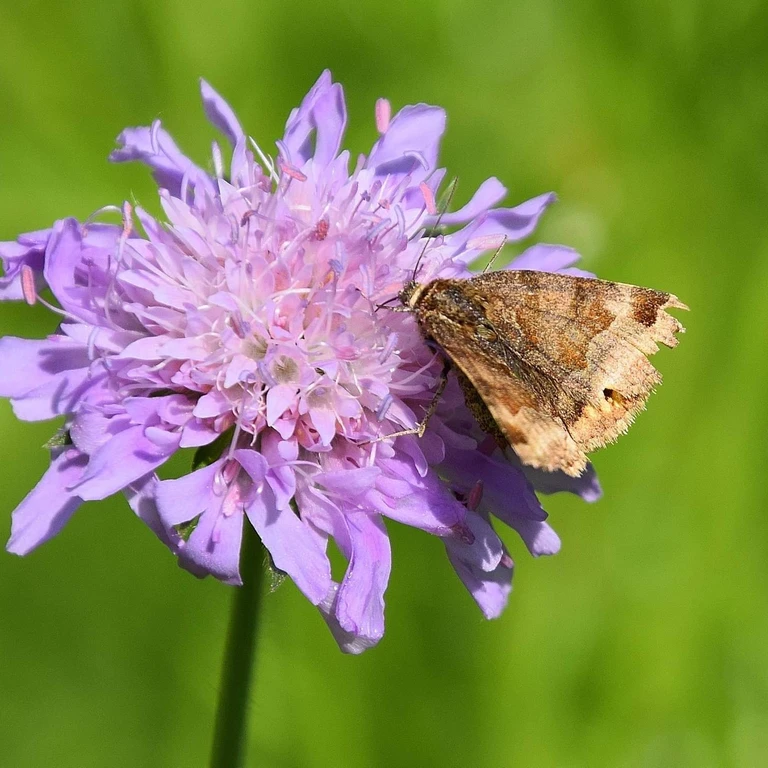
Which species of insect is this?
Euclidia glyphica
